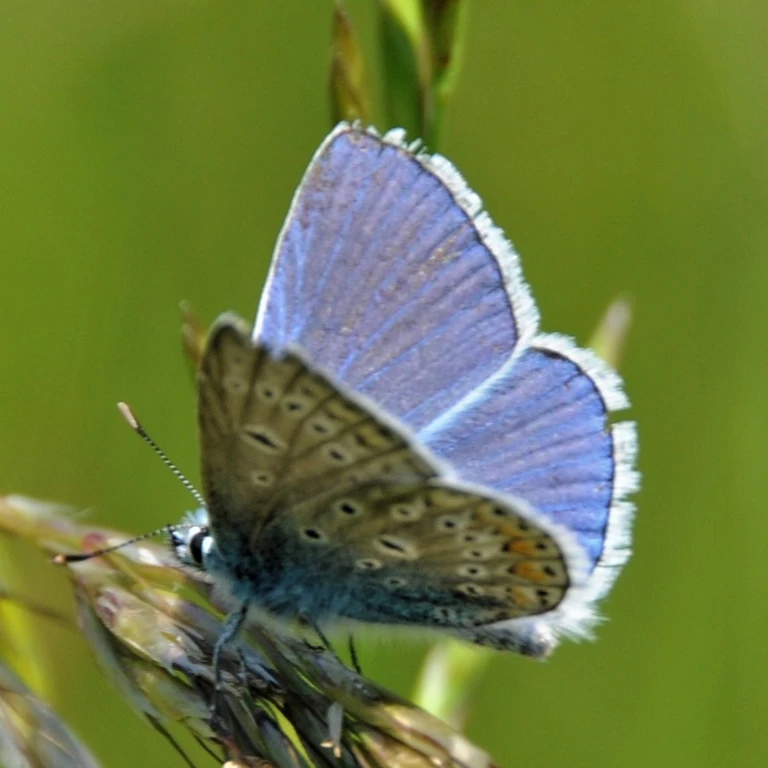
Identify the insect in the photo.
Polyommatus icarus
